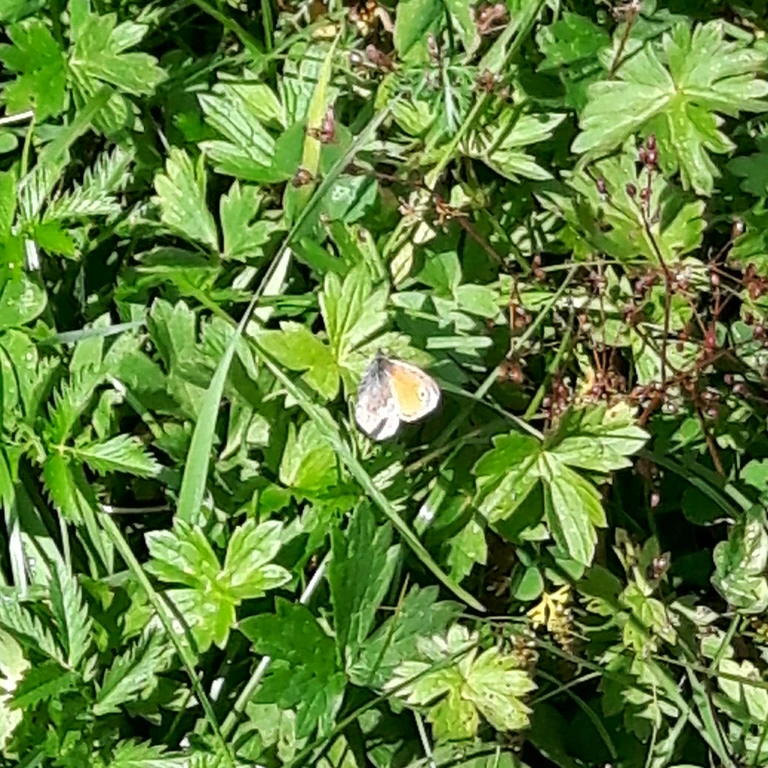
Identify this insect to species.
Coenonympha pamphilus
